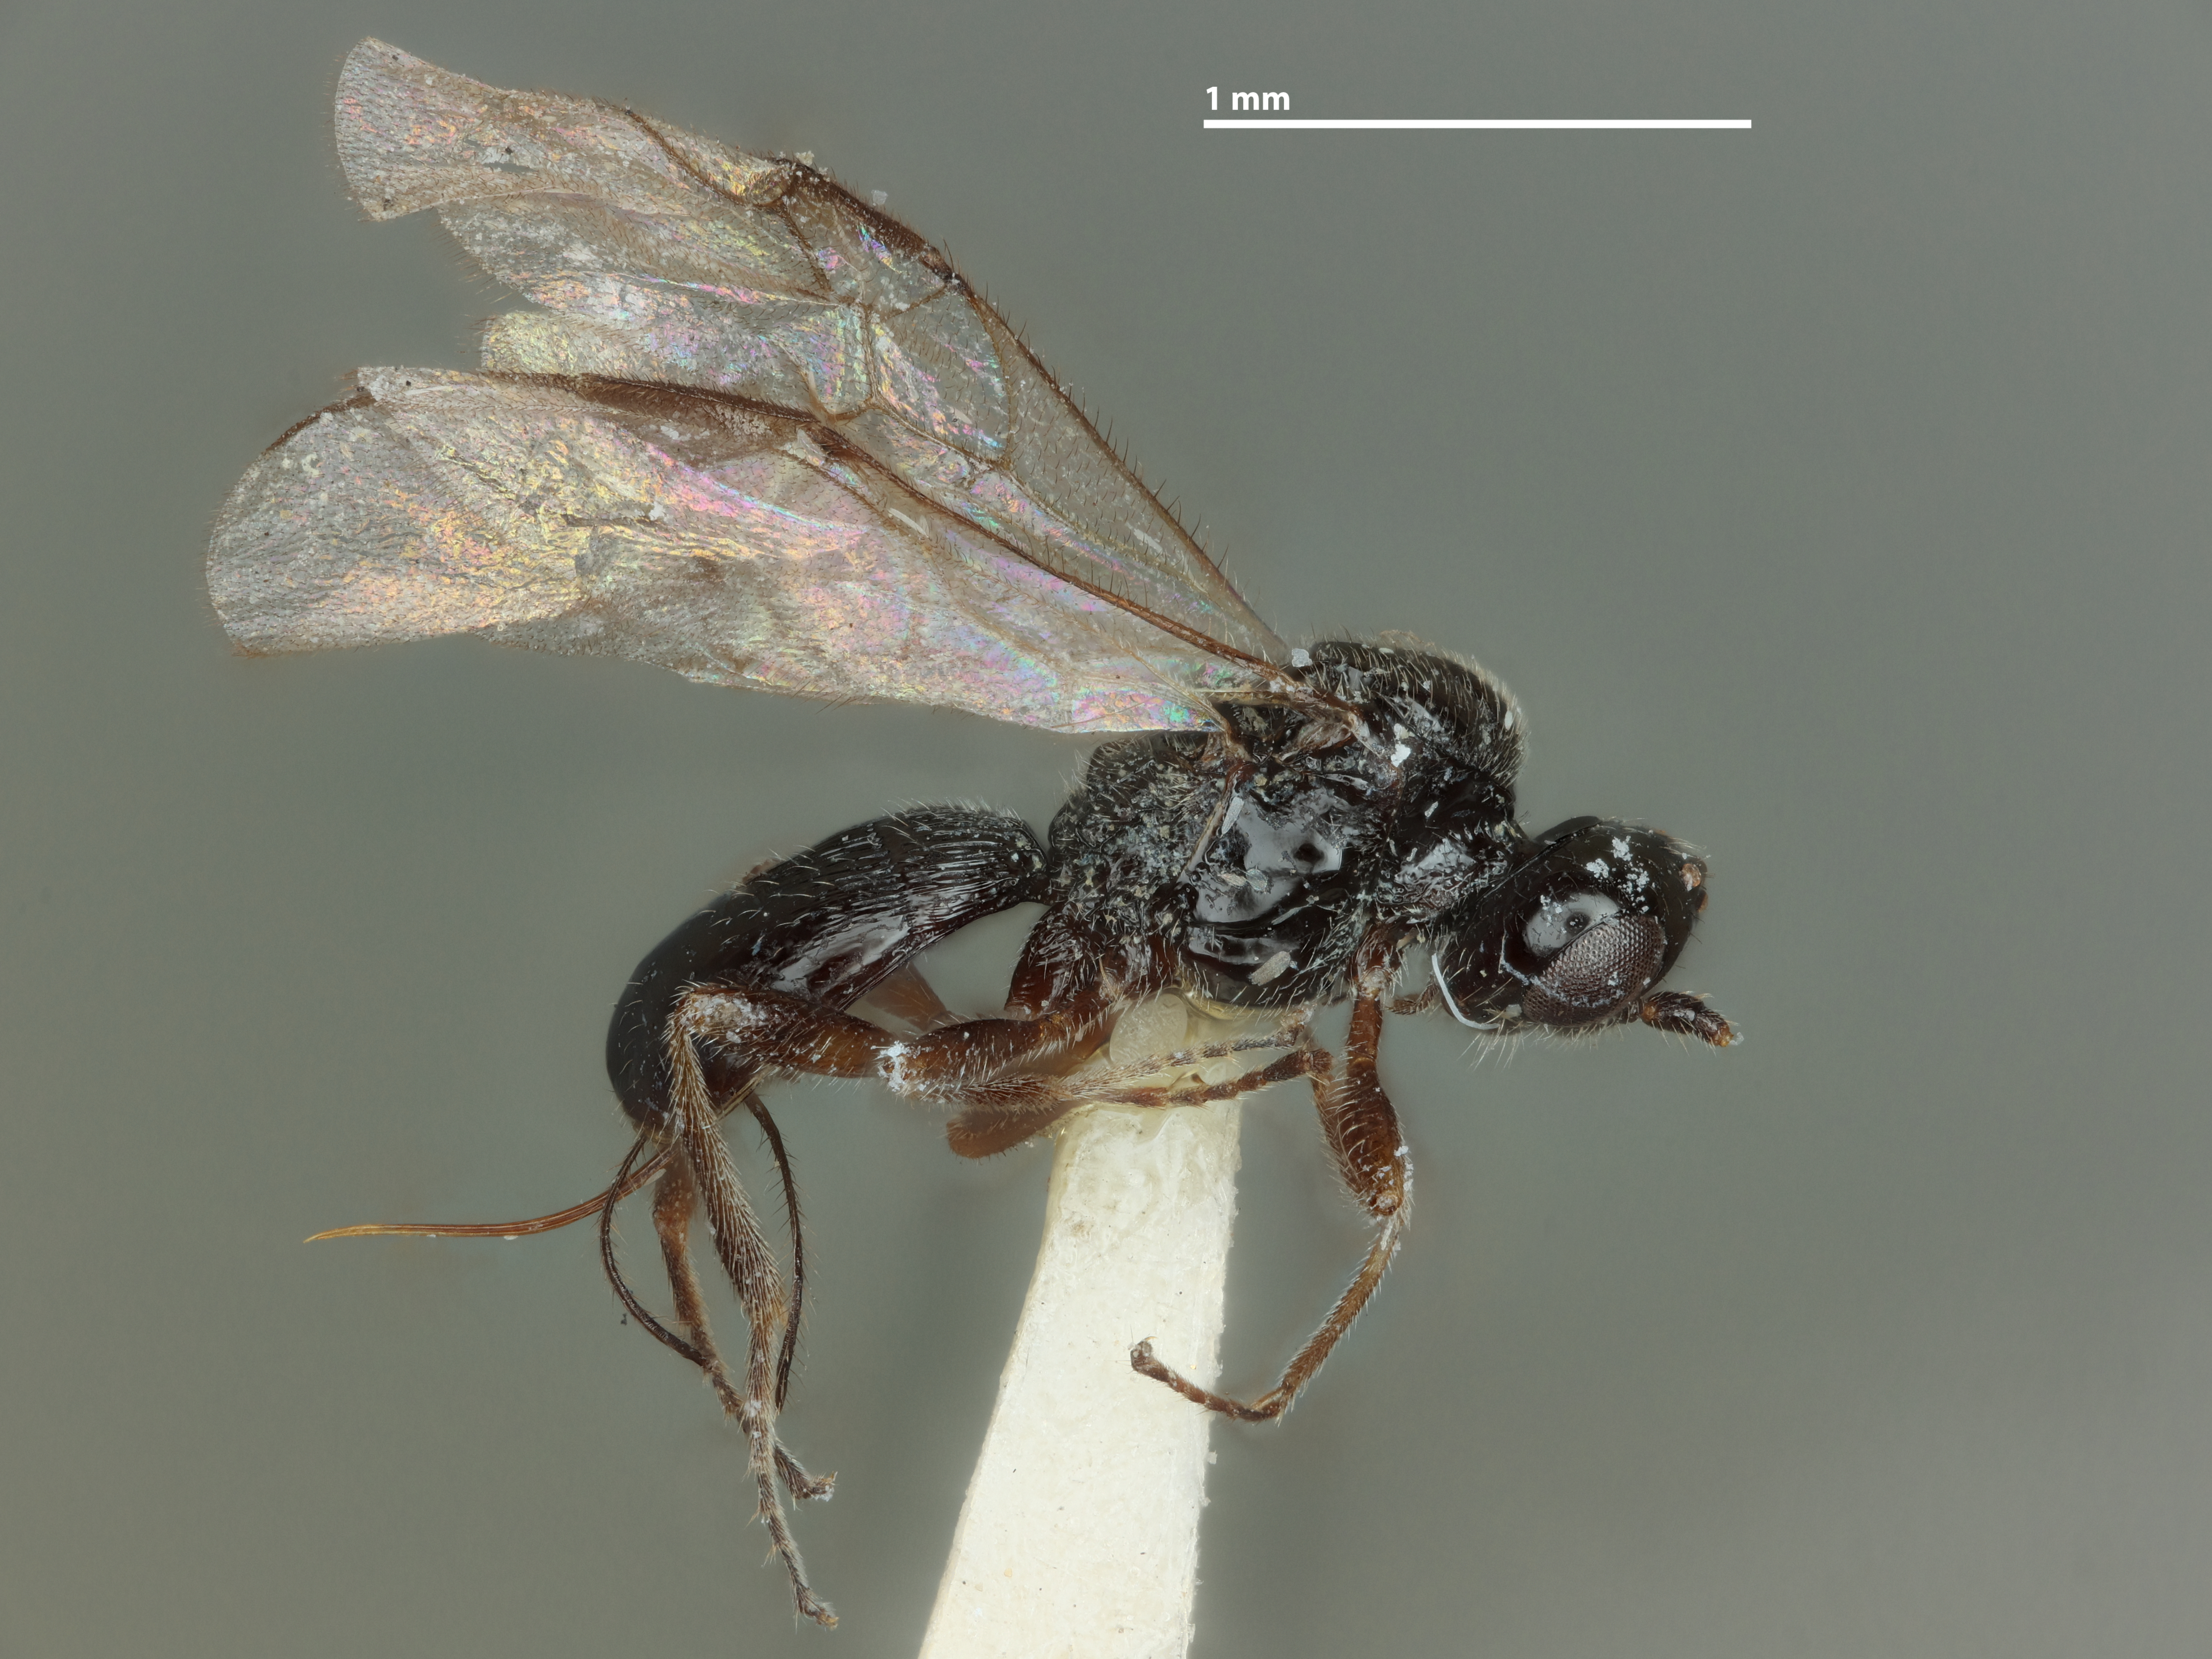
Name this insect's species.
Triaspis stilpnogaster
